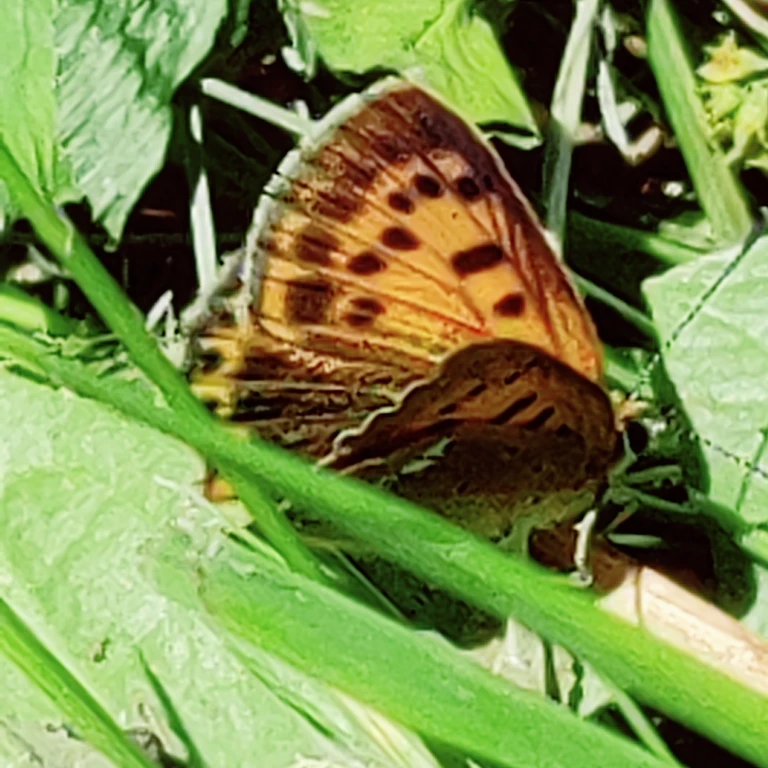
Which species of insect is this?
Lycaena virgaureae
